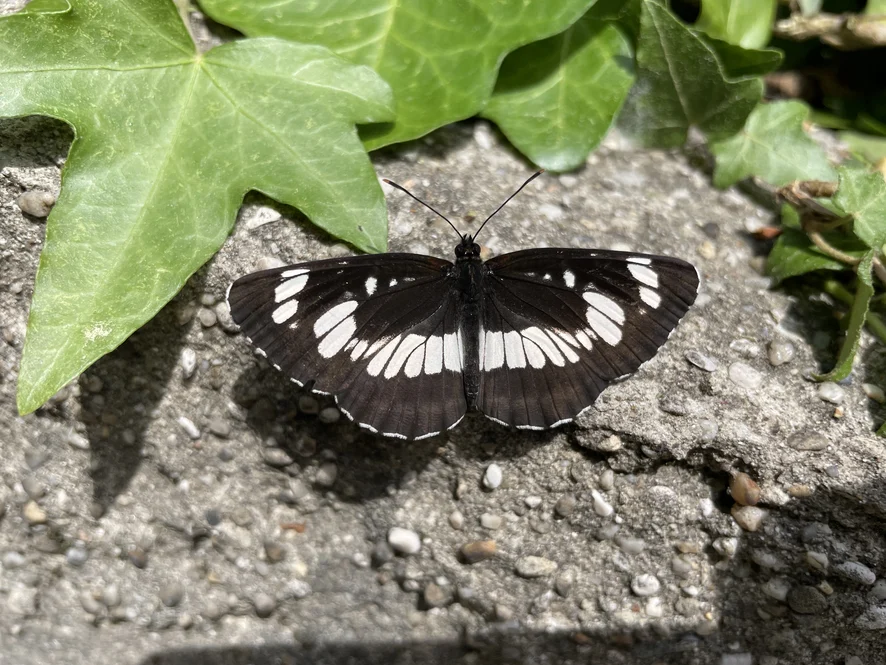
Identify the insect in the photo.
Neptis rivularis
